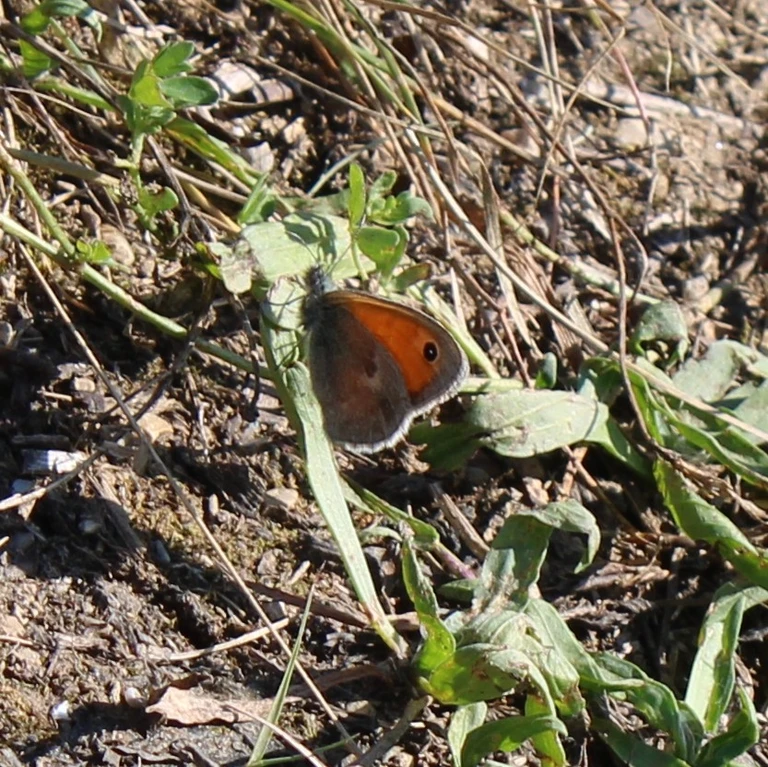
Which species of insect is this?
Coenonympha pamphilus
